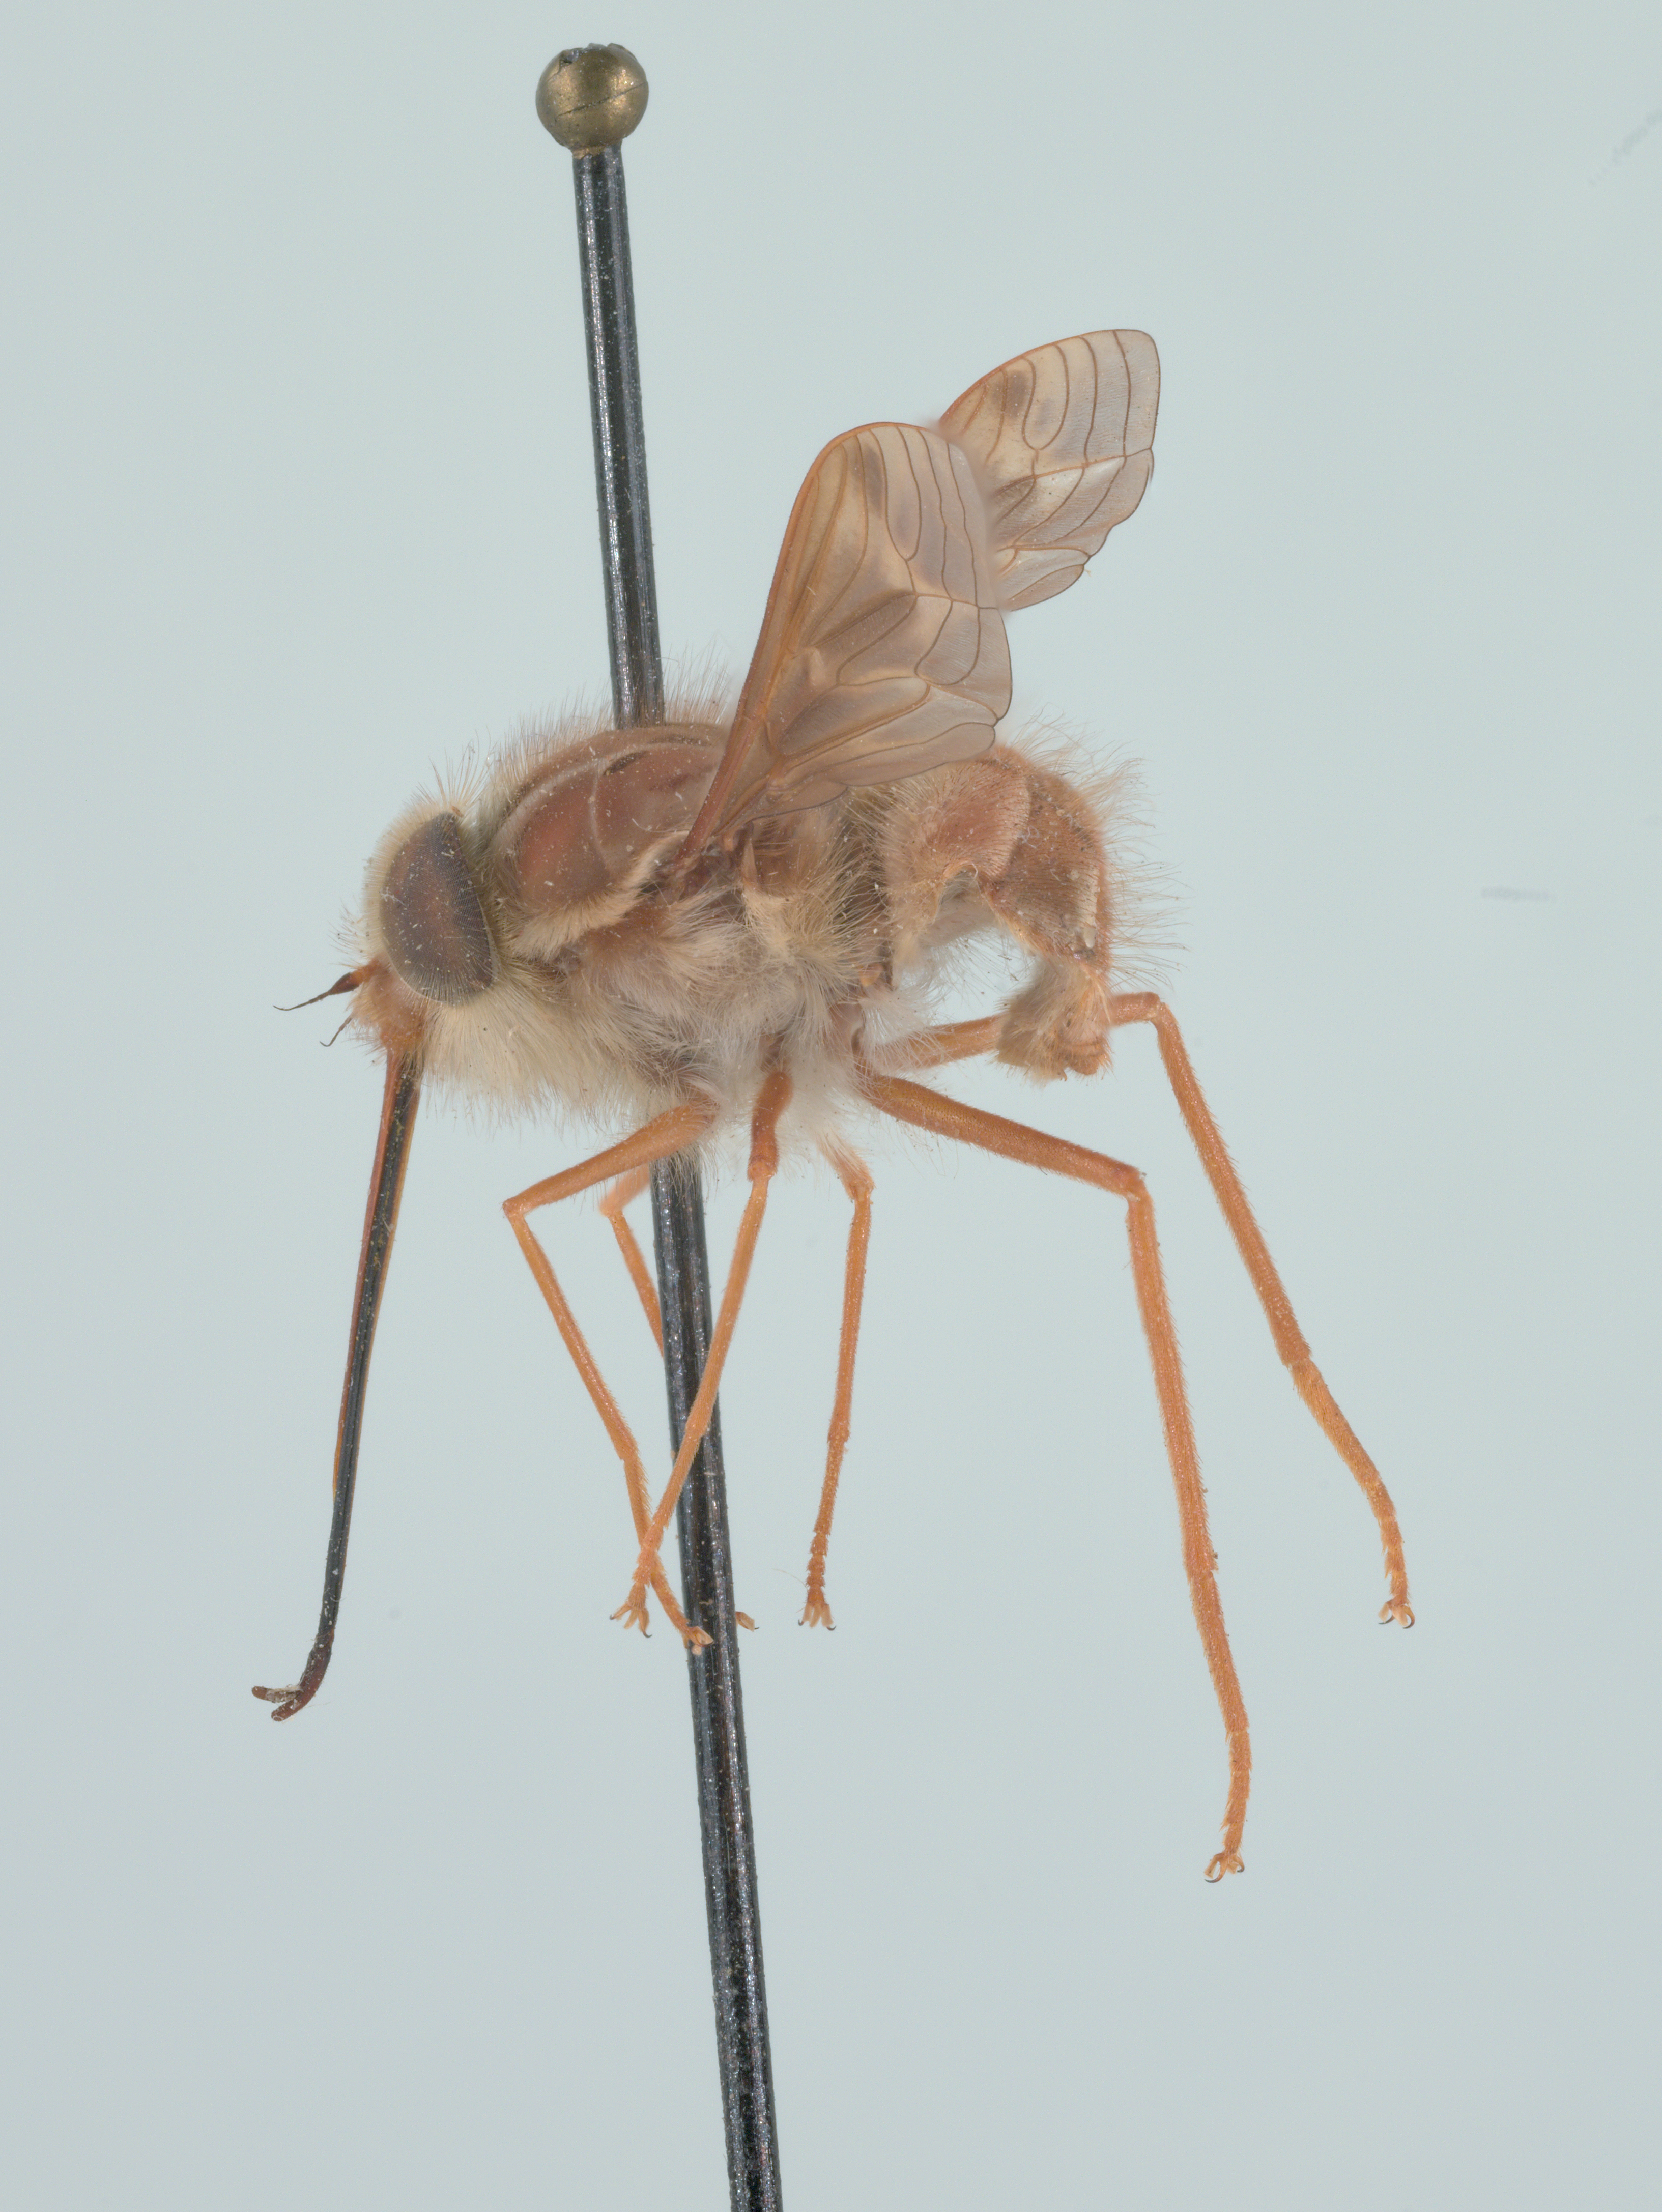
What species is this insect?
Hirmoneura nubipennis (also Trichophthalma nubipennis)
